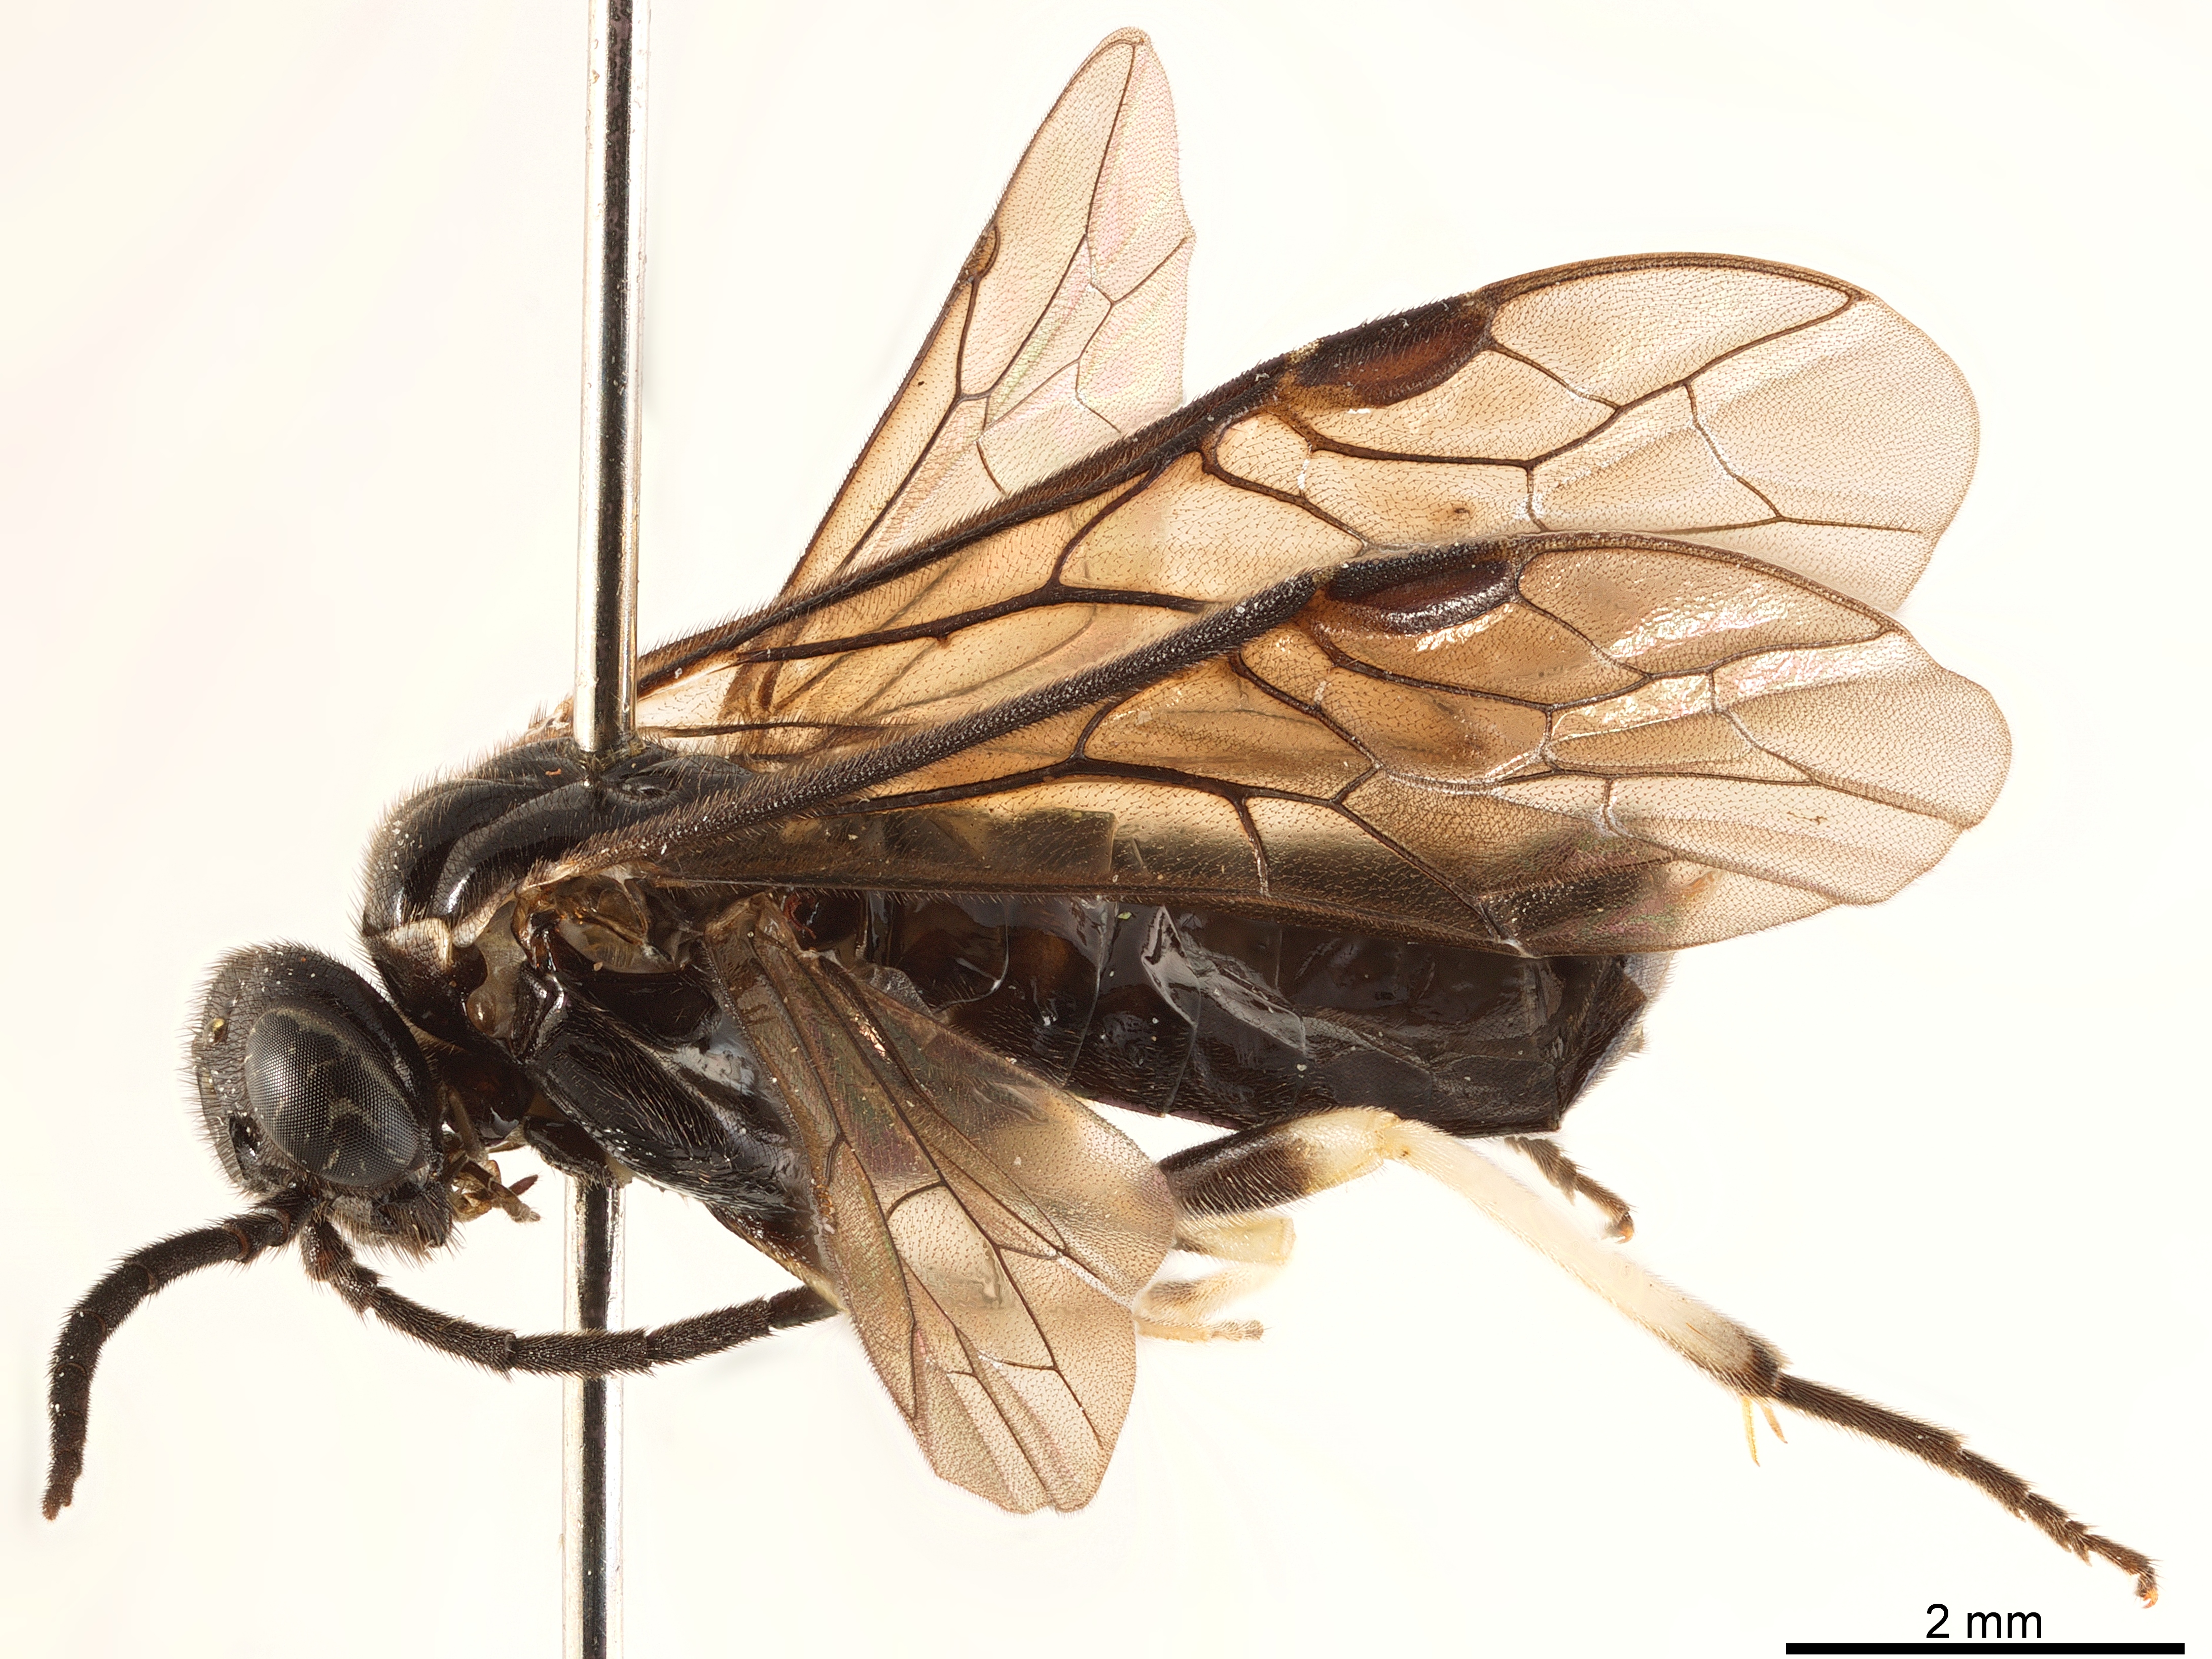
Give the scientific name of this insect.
Pseudostromboceros sinensis
